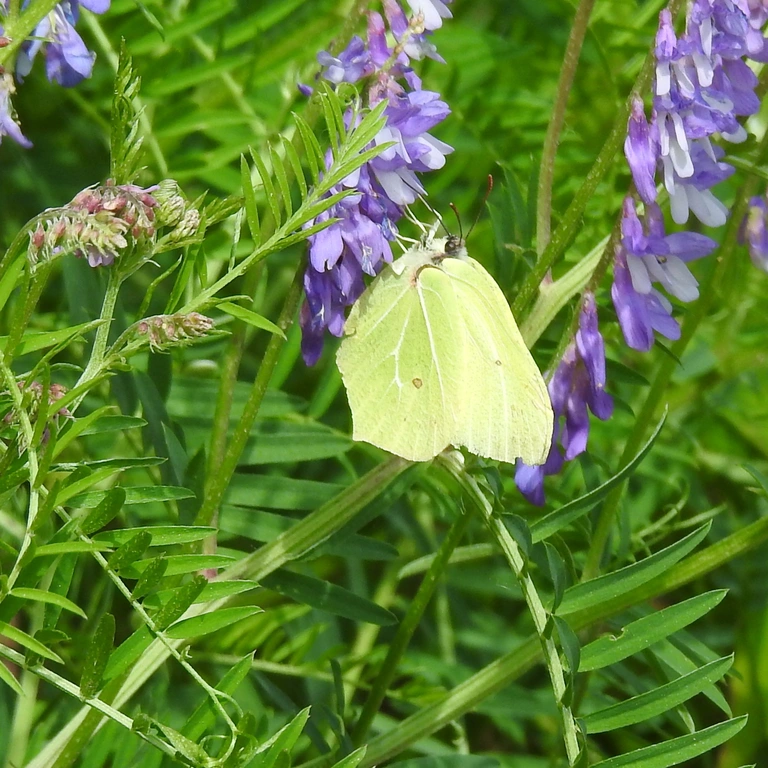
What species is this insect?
Gonepteryx rhamni
